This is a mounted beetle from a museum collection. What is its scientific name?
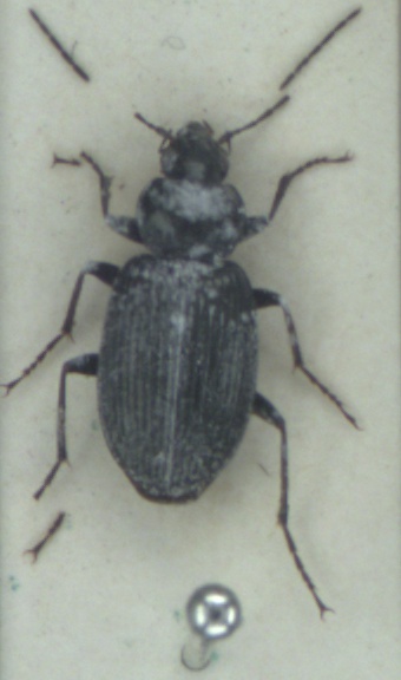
Agonum viduum
